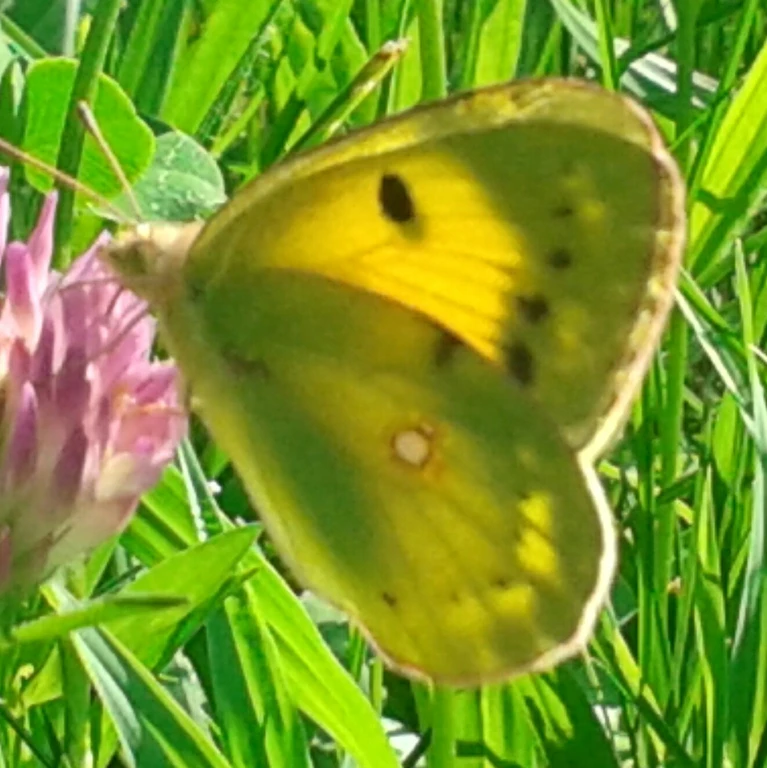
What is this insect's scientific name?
Colias croceus
